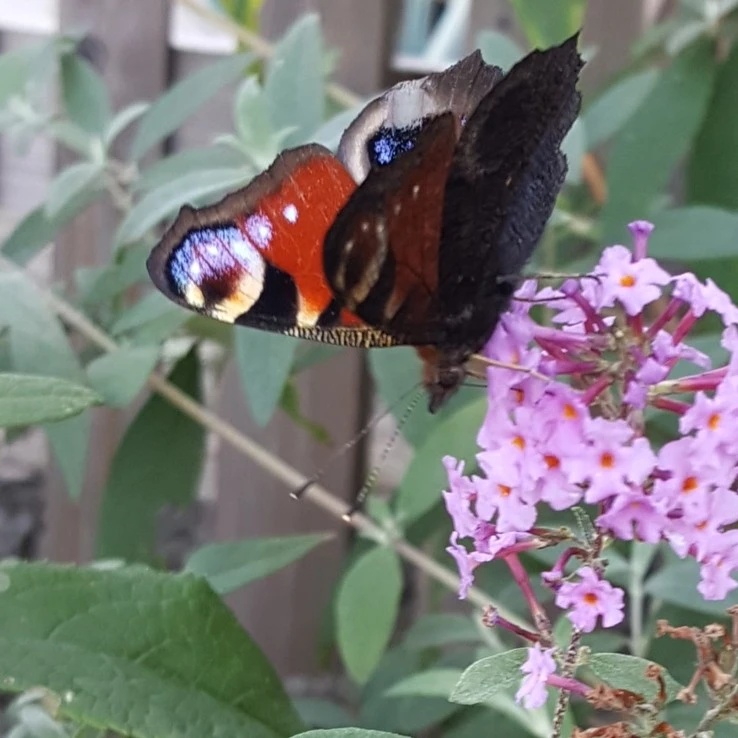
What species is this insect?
Aglais io
